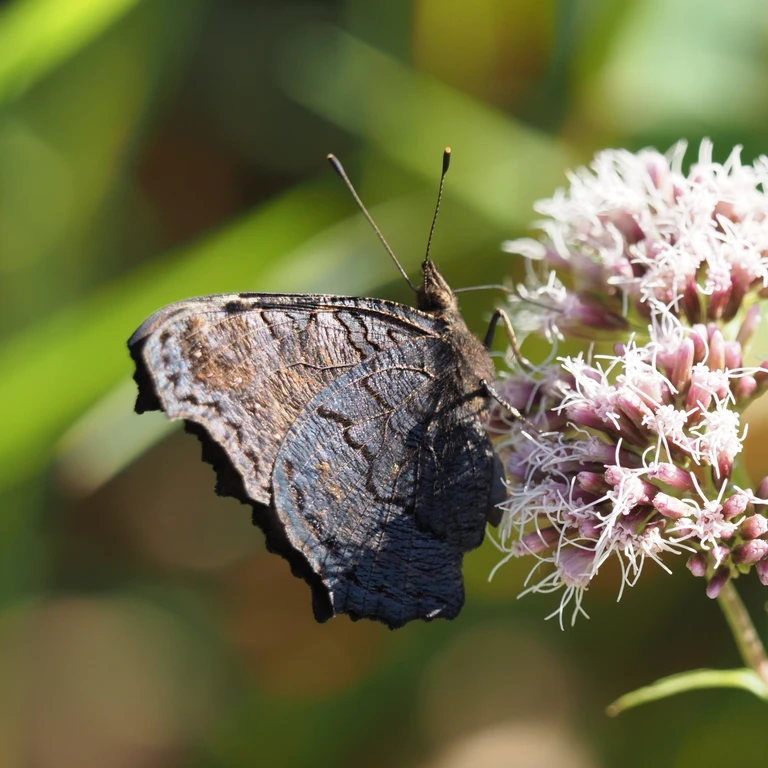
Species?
Aglais io
